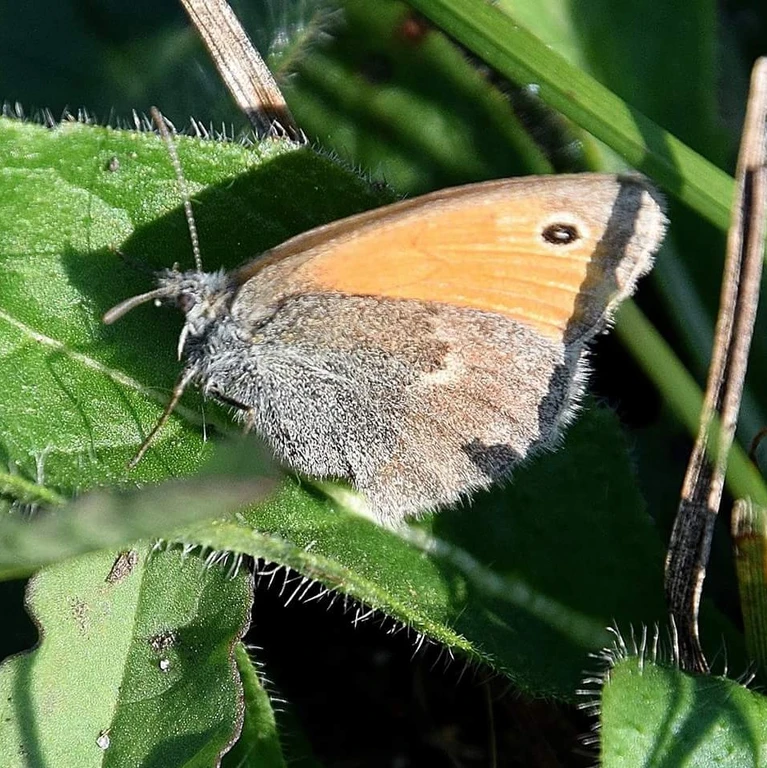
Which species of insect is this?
Coenonympha pamphilus
